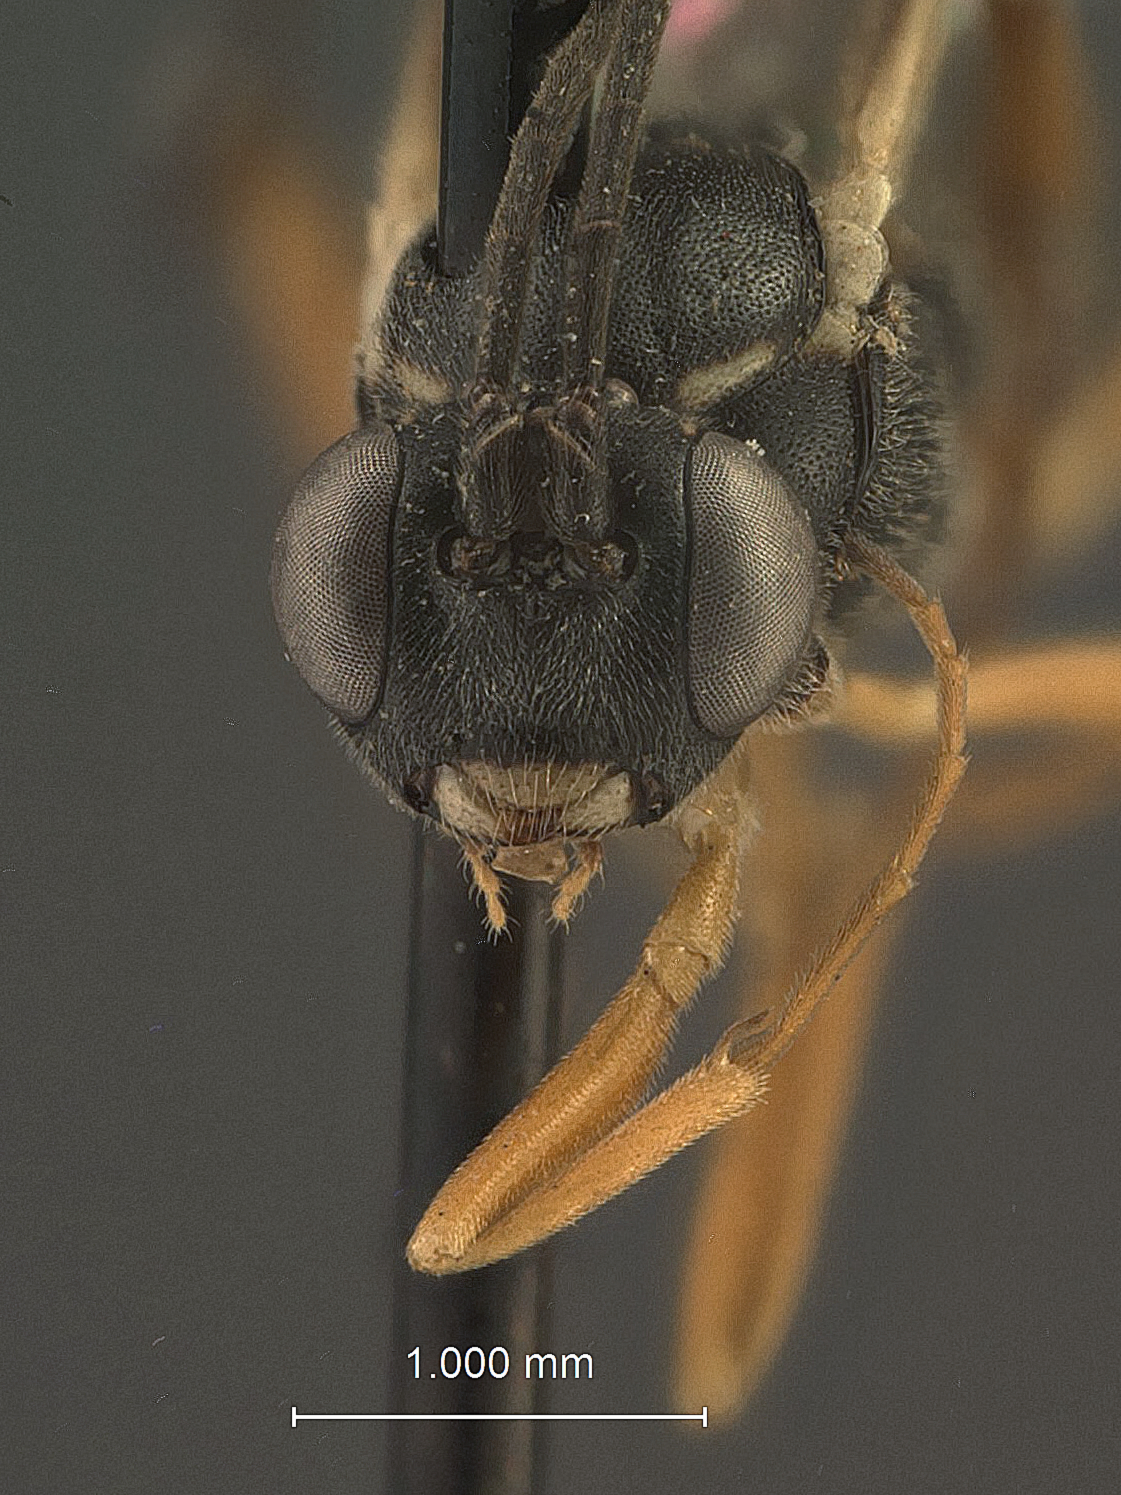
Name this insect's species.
Pyracmon conocola
